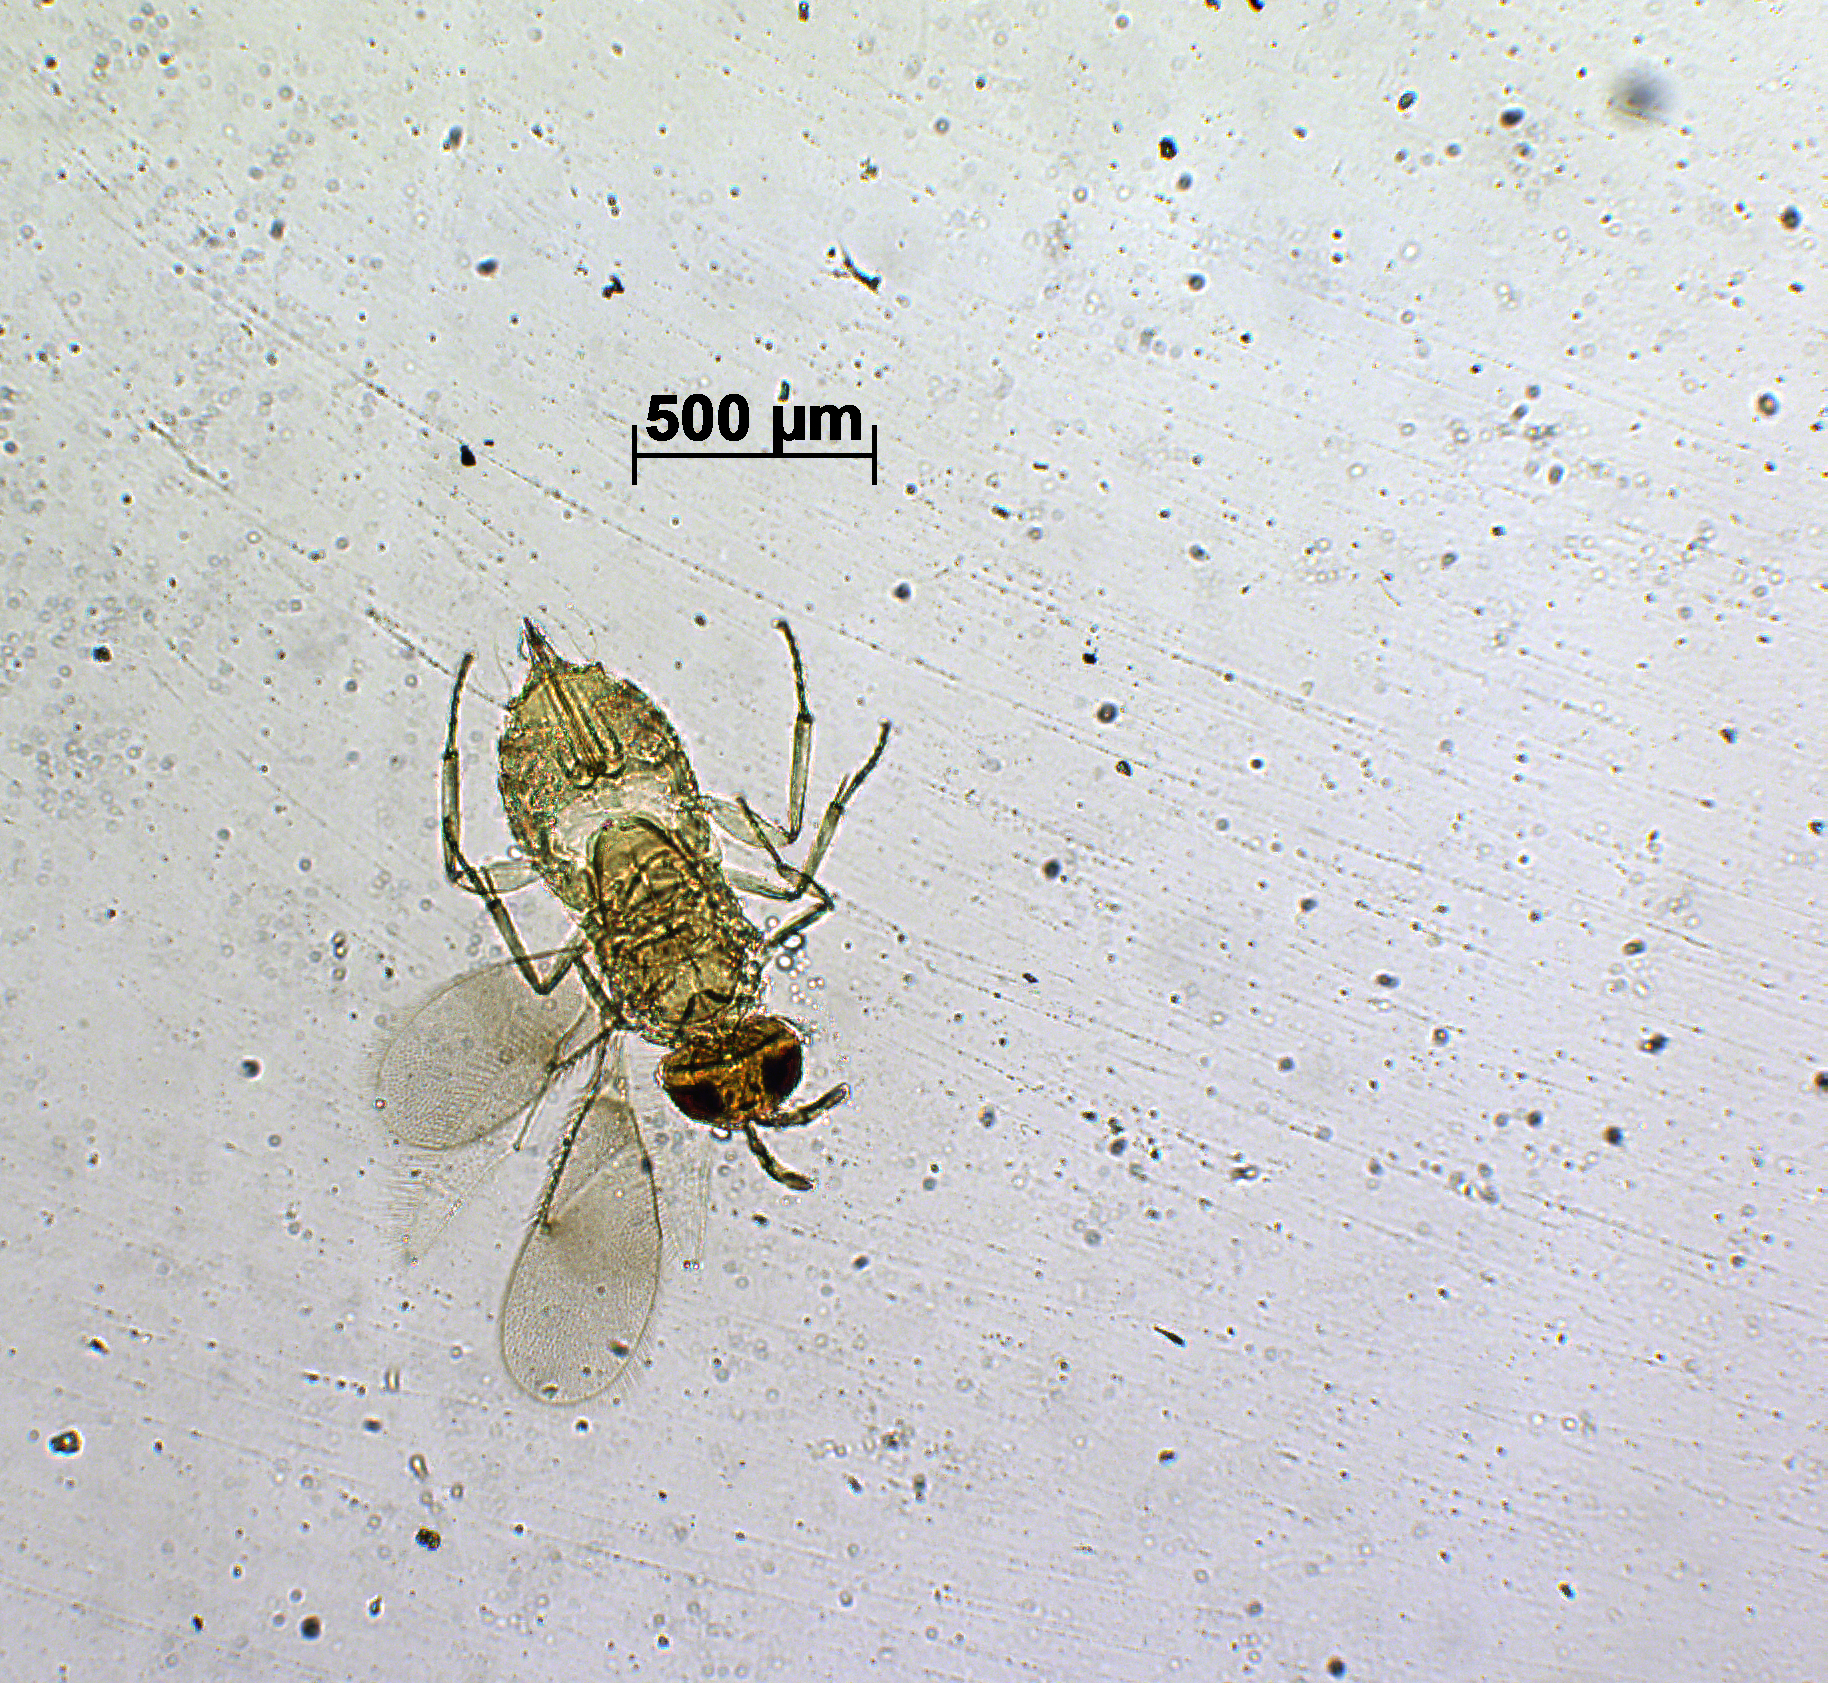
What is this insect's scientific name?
Centrodora chowdhurii
